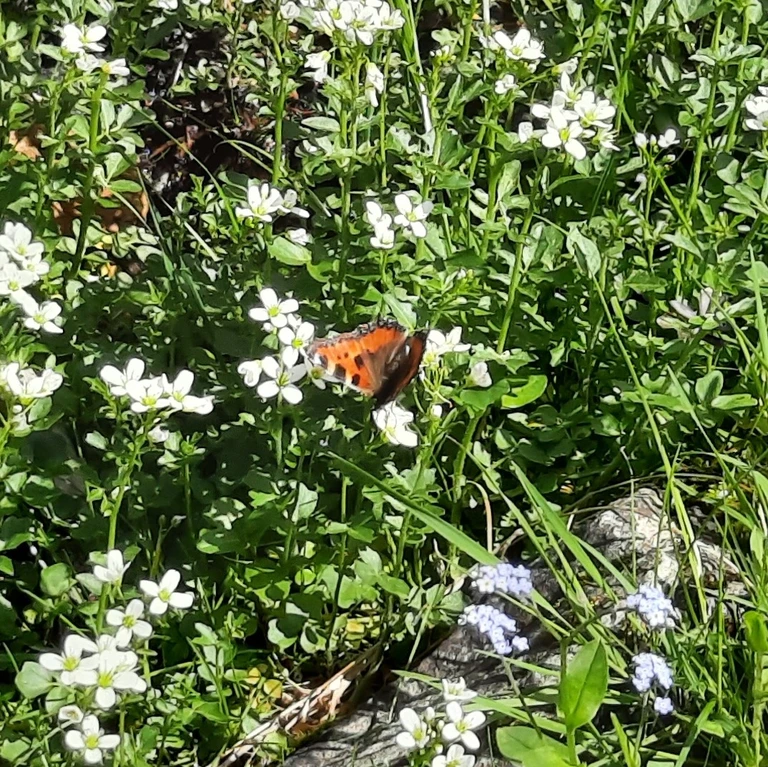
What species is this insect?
Aglais urticae
